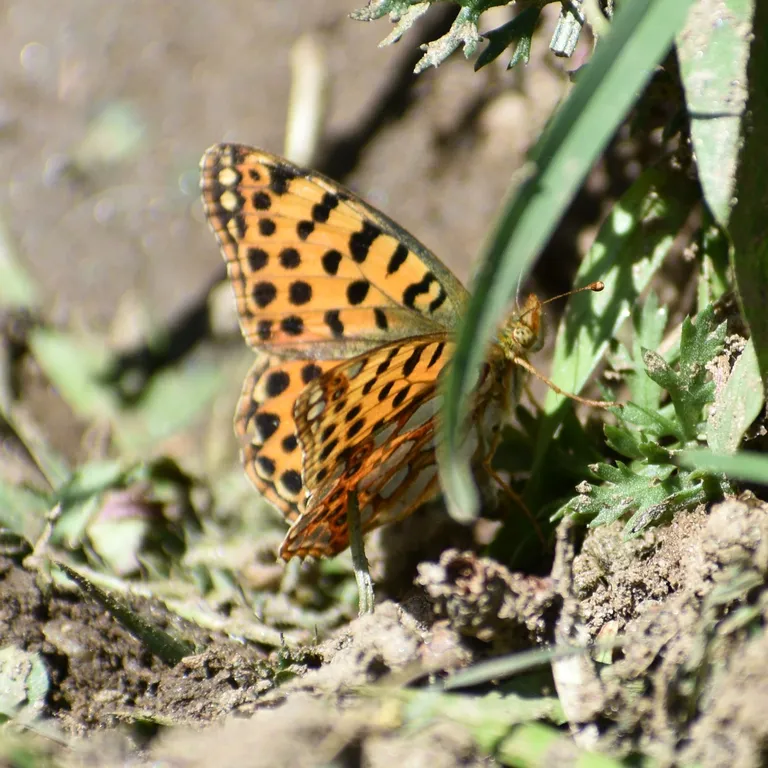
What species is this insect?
Issoria lathonia
